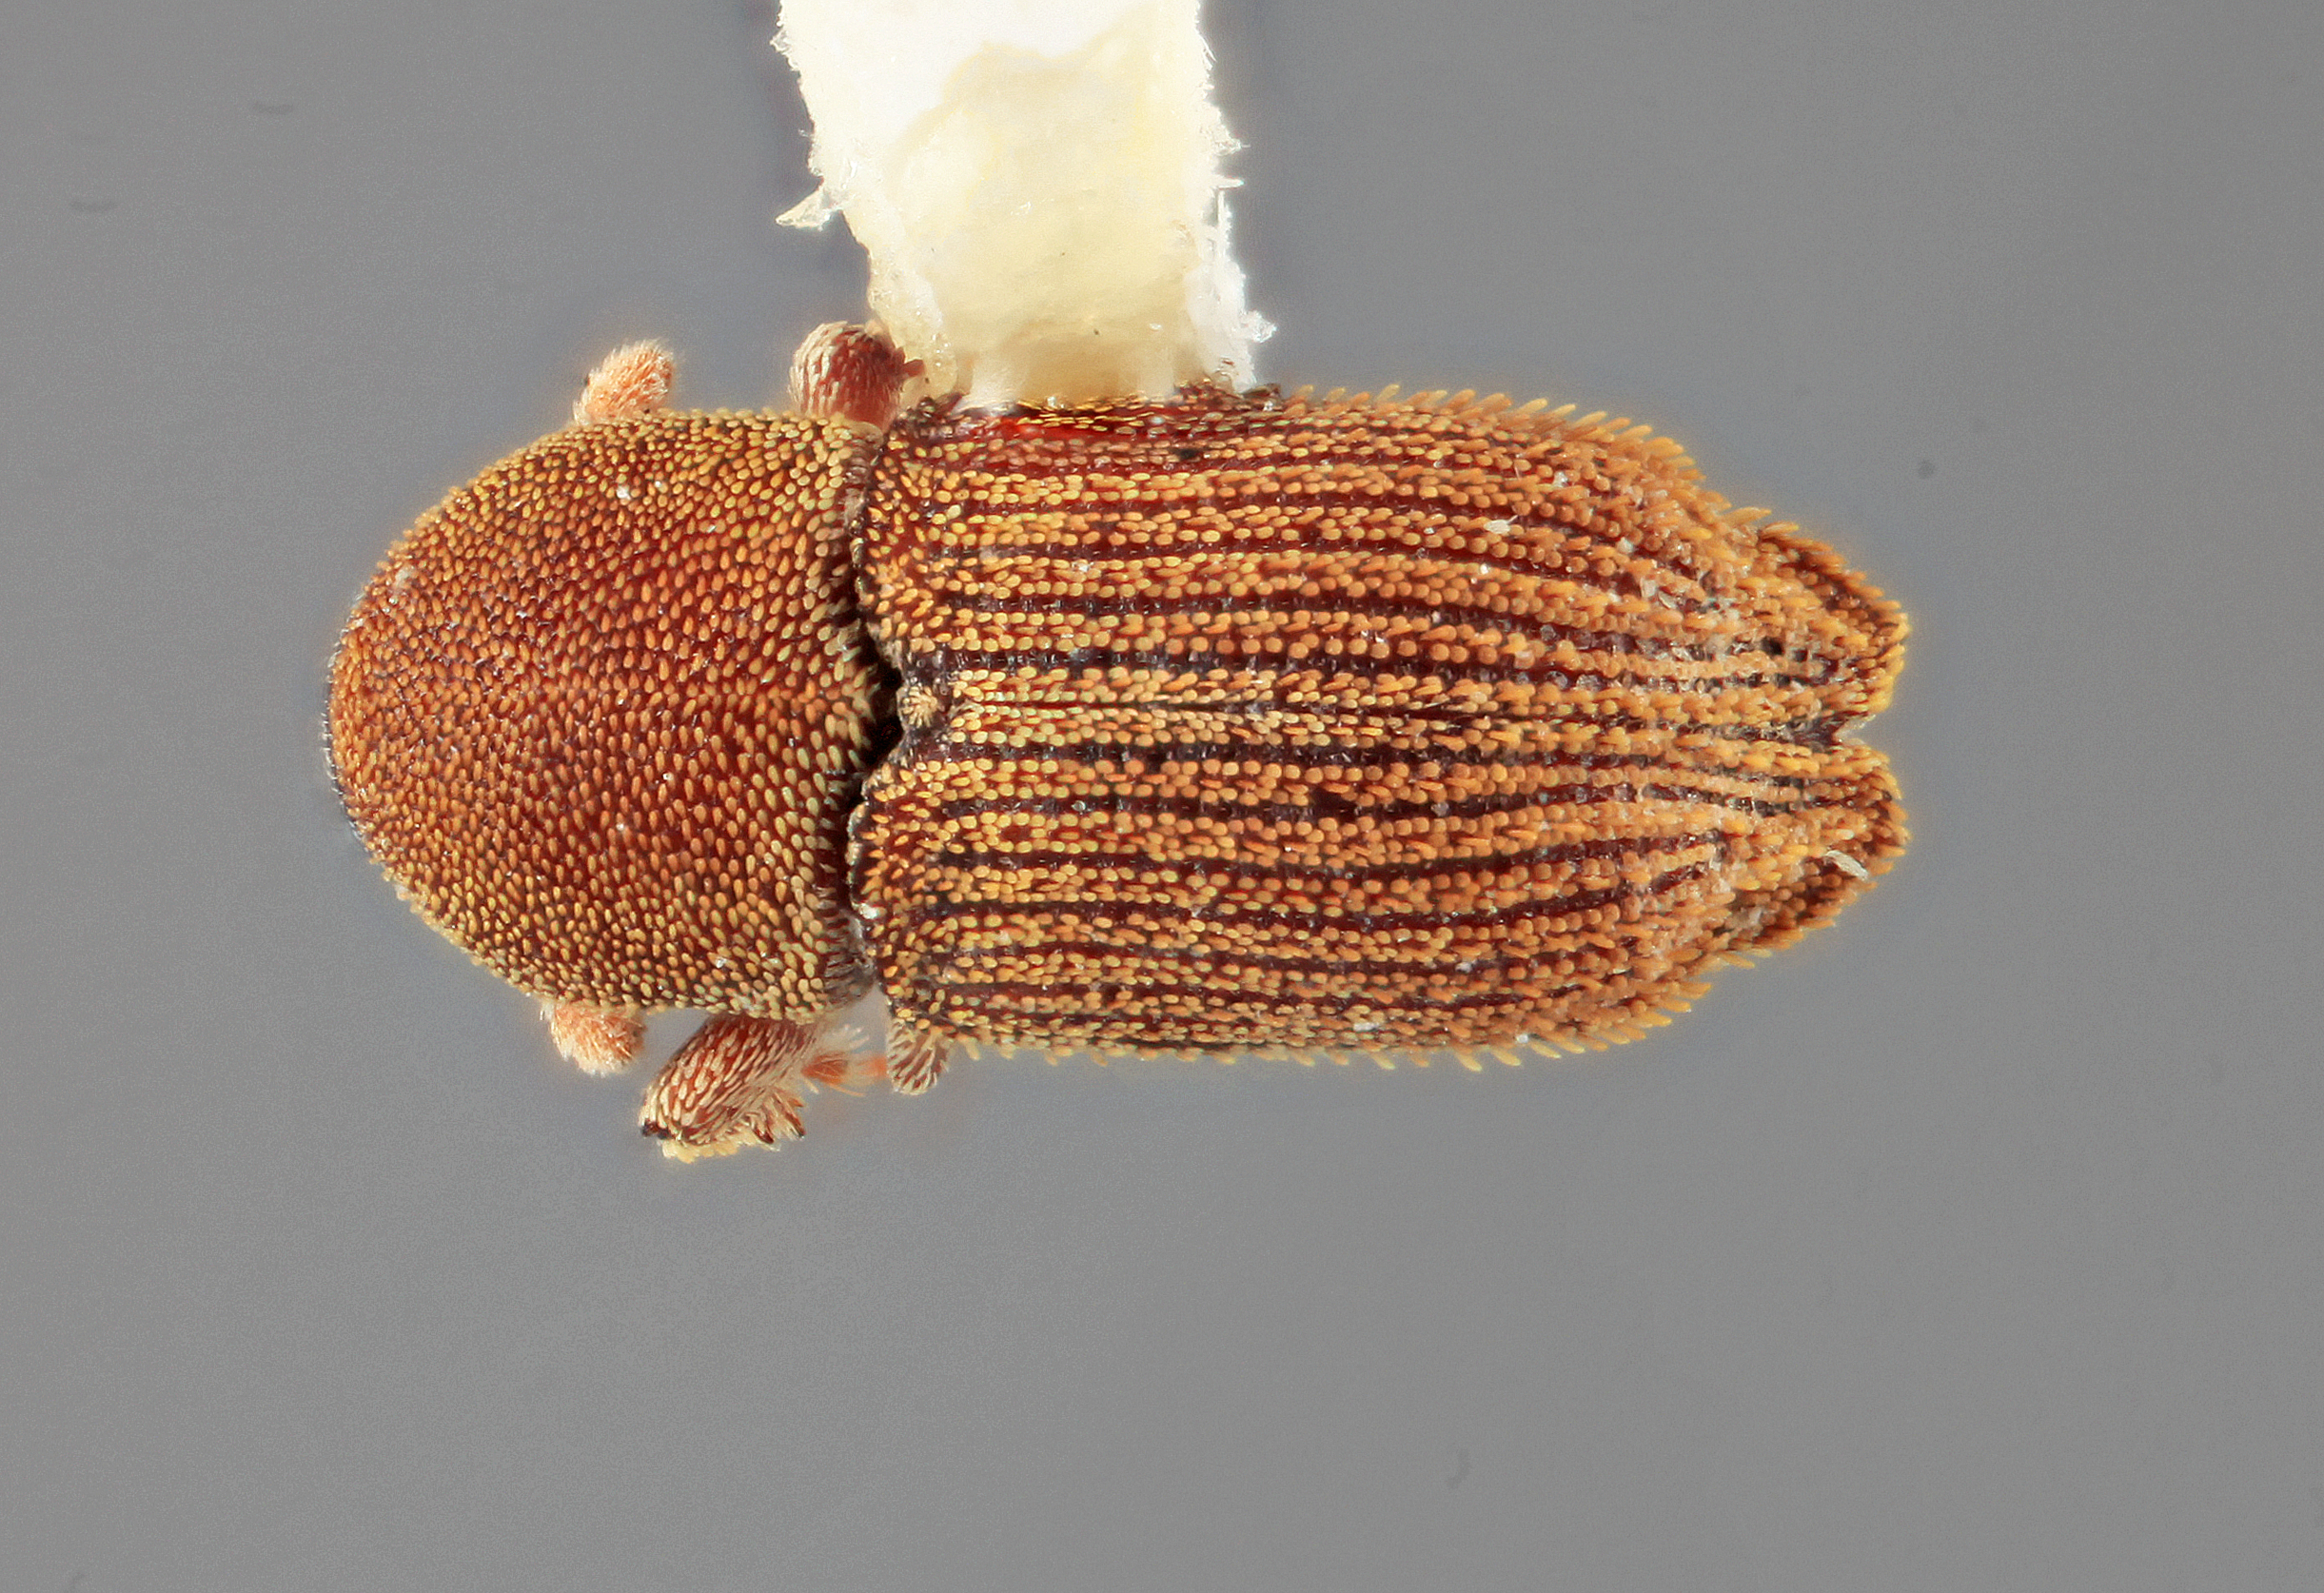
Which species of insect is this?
Cnesinus squamosus
